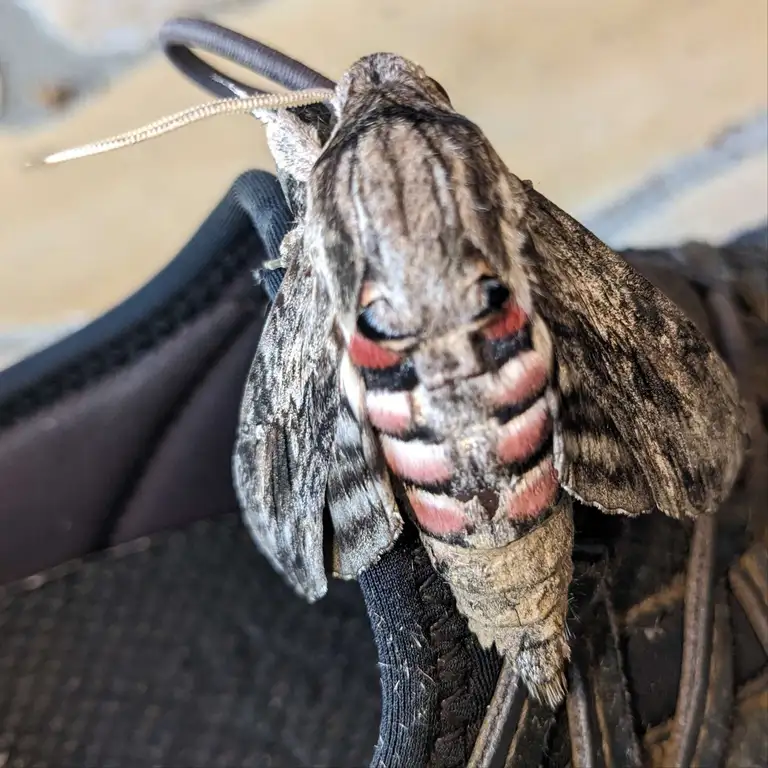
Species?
Agrius convolvuli
